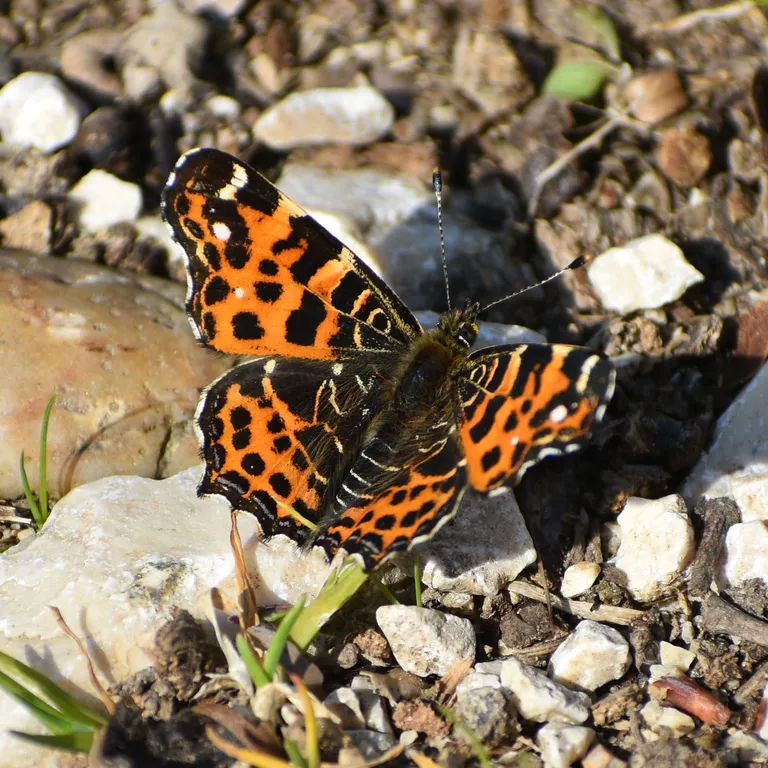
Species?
Araschnia levana
